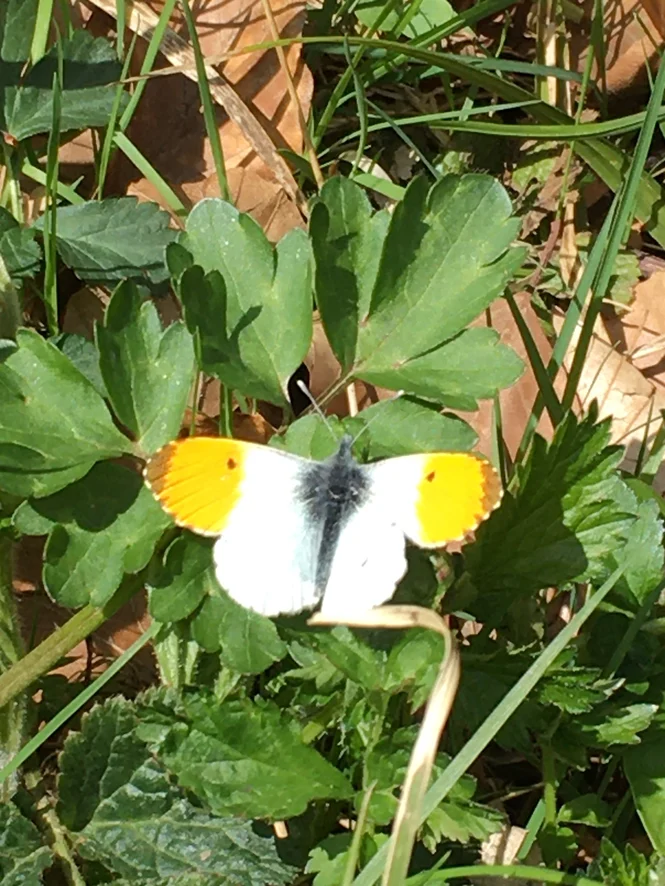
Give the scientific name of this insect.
Anthocharis cardamines
